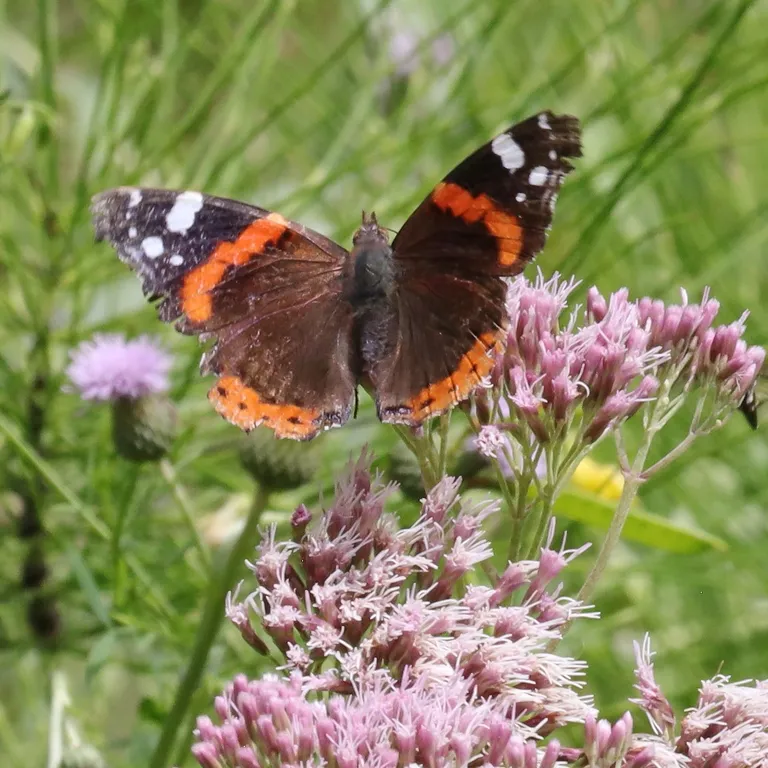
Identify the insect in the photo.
Vanessa atalanta
